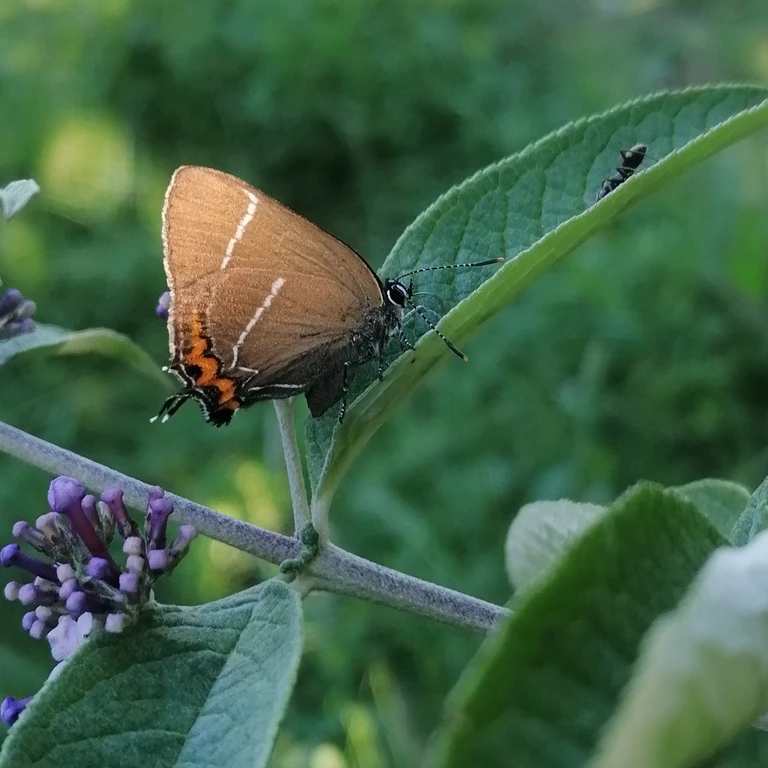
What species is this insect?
Satyrium w-album
